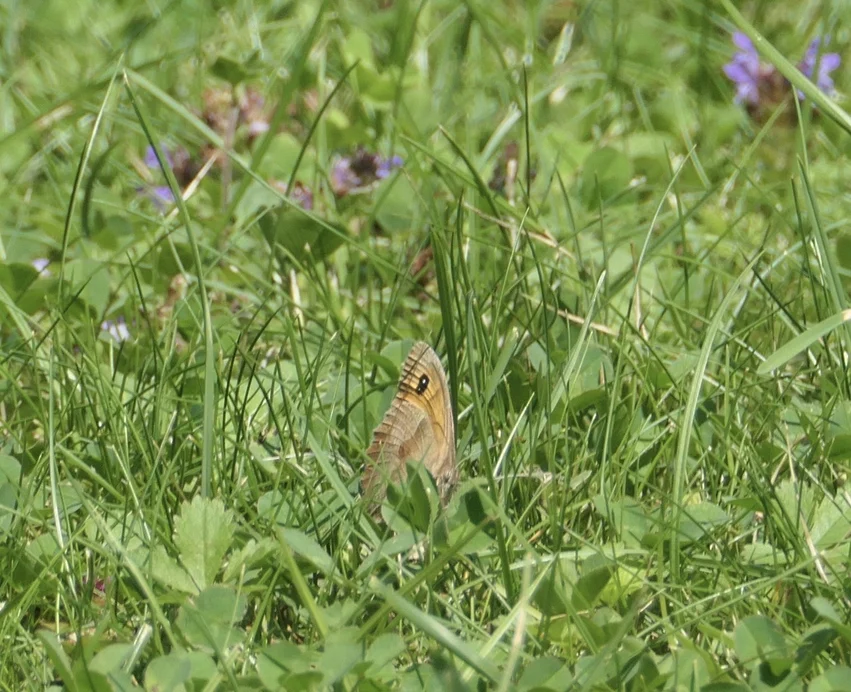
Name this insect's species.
Maniola jurtina
